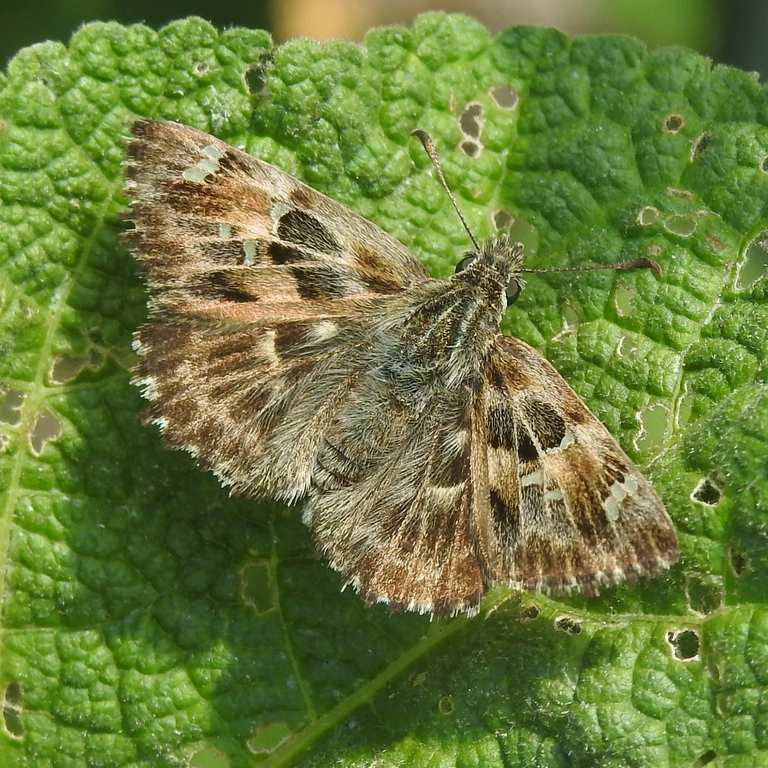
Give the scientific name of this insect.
Carcharodus alceae
